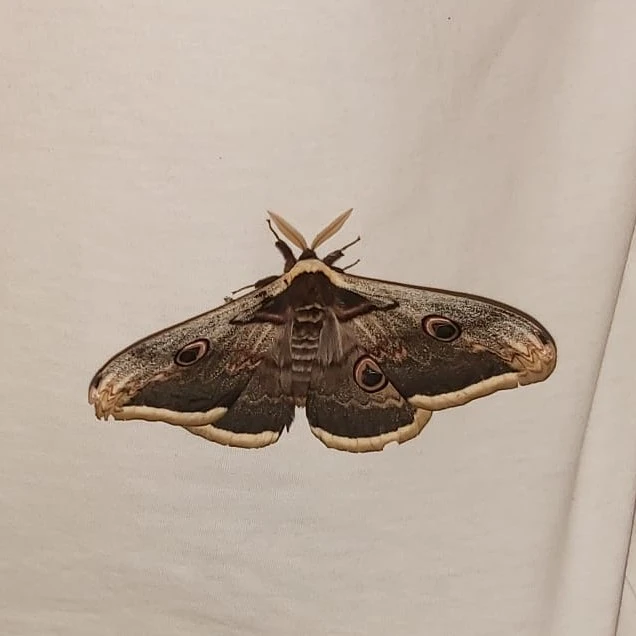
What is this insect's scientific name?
Saturnia pyri
